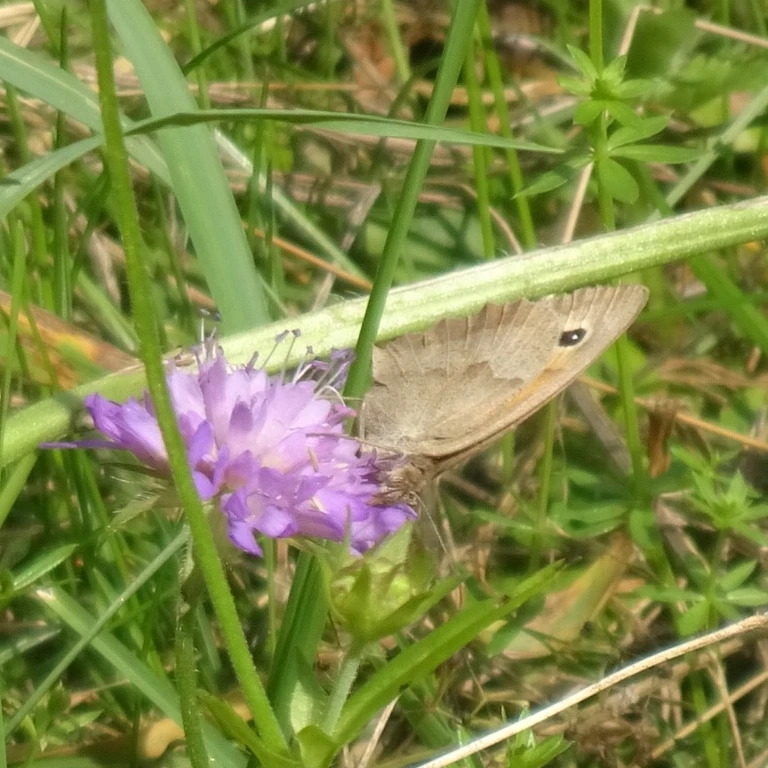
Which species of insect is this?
Maniola jurtina
